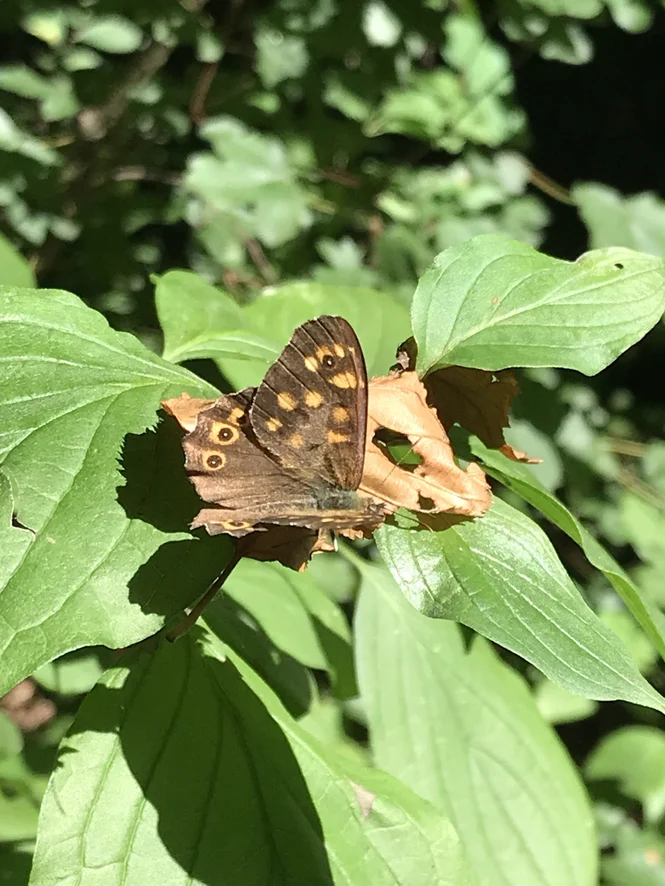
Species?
Pararge aegeria
